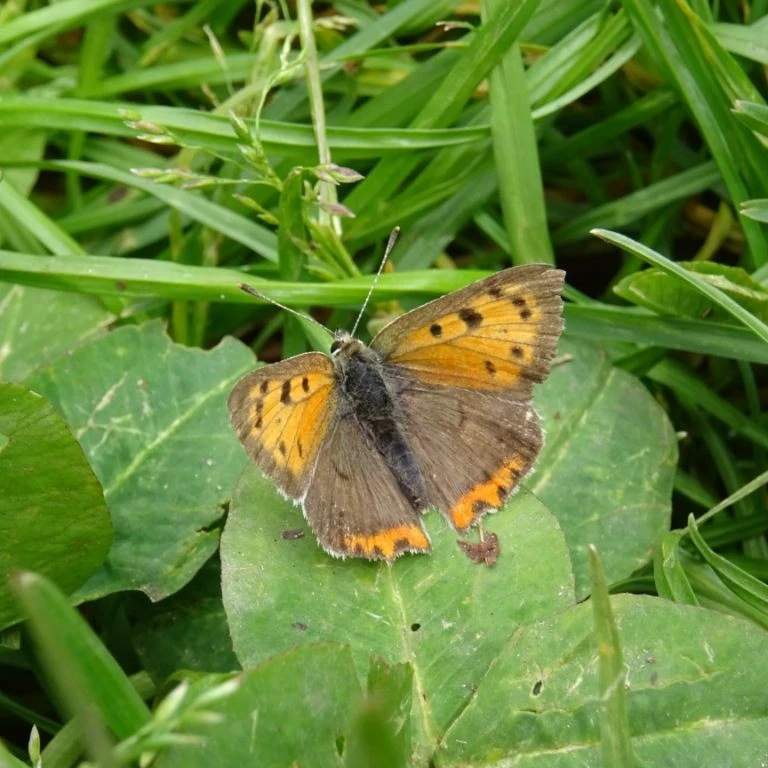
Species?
Lycaena phlaeas
